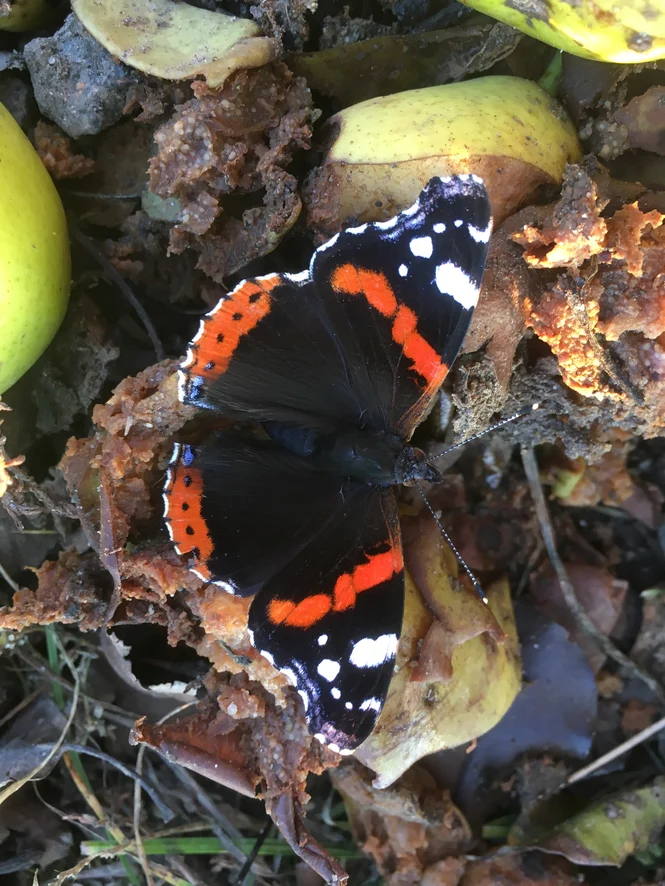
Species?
Vanessa atalanta
